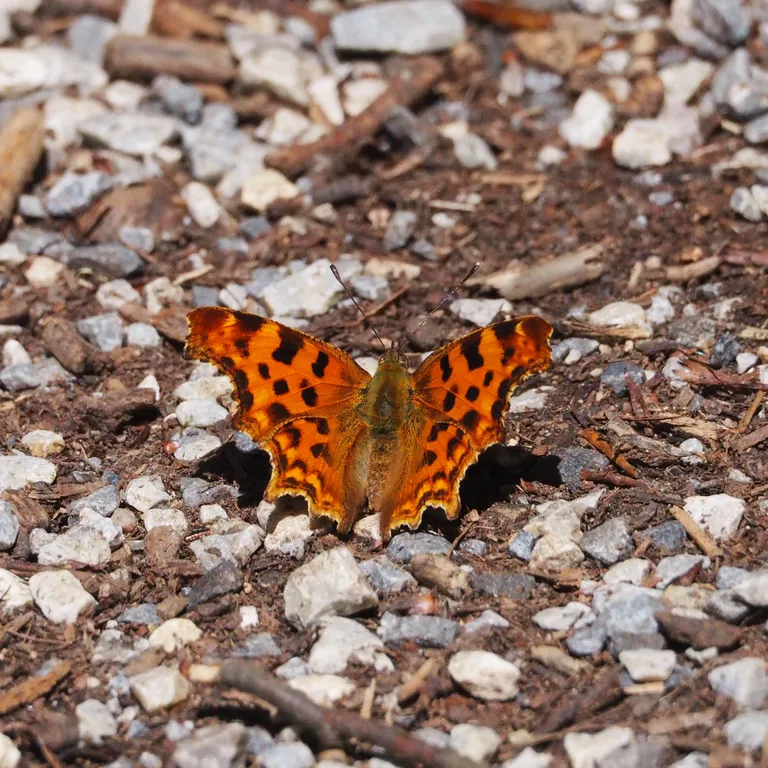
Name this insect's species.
Polygonia c-album
